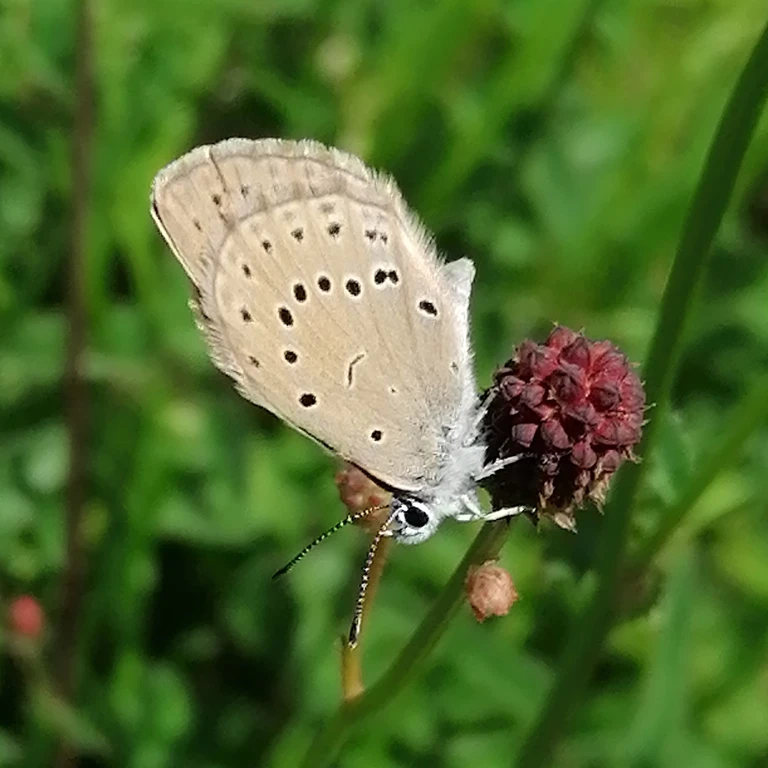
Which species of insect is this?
Phengaris teleius
